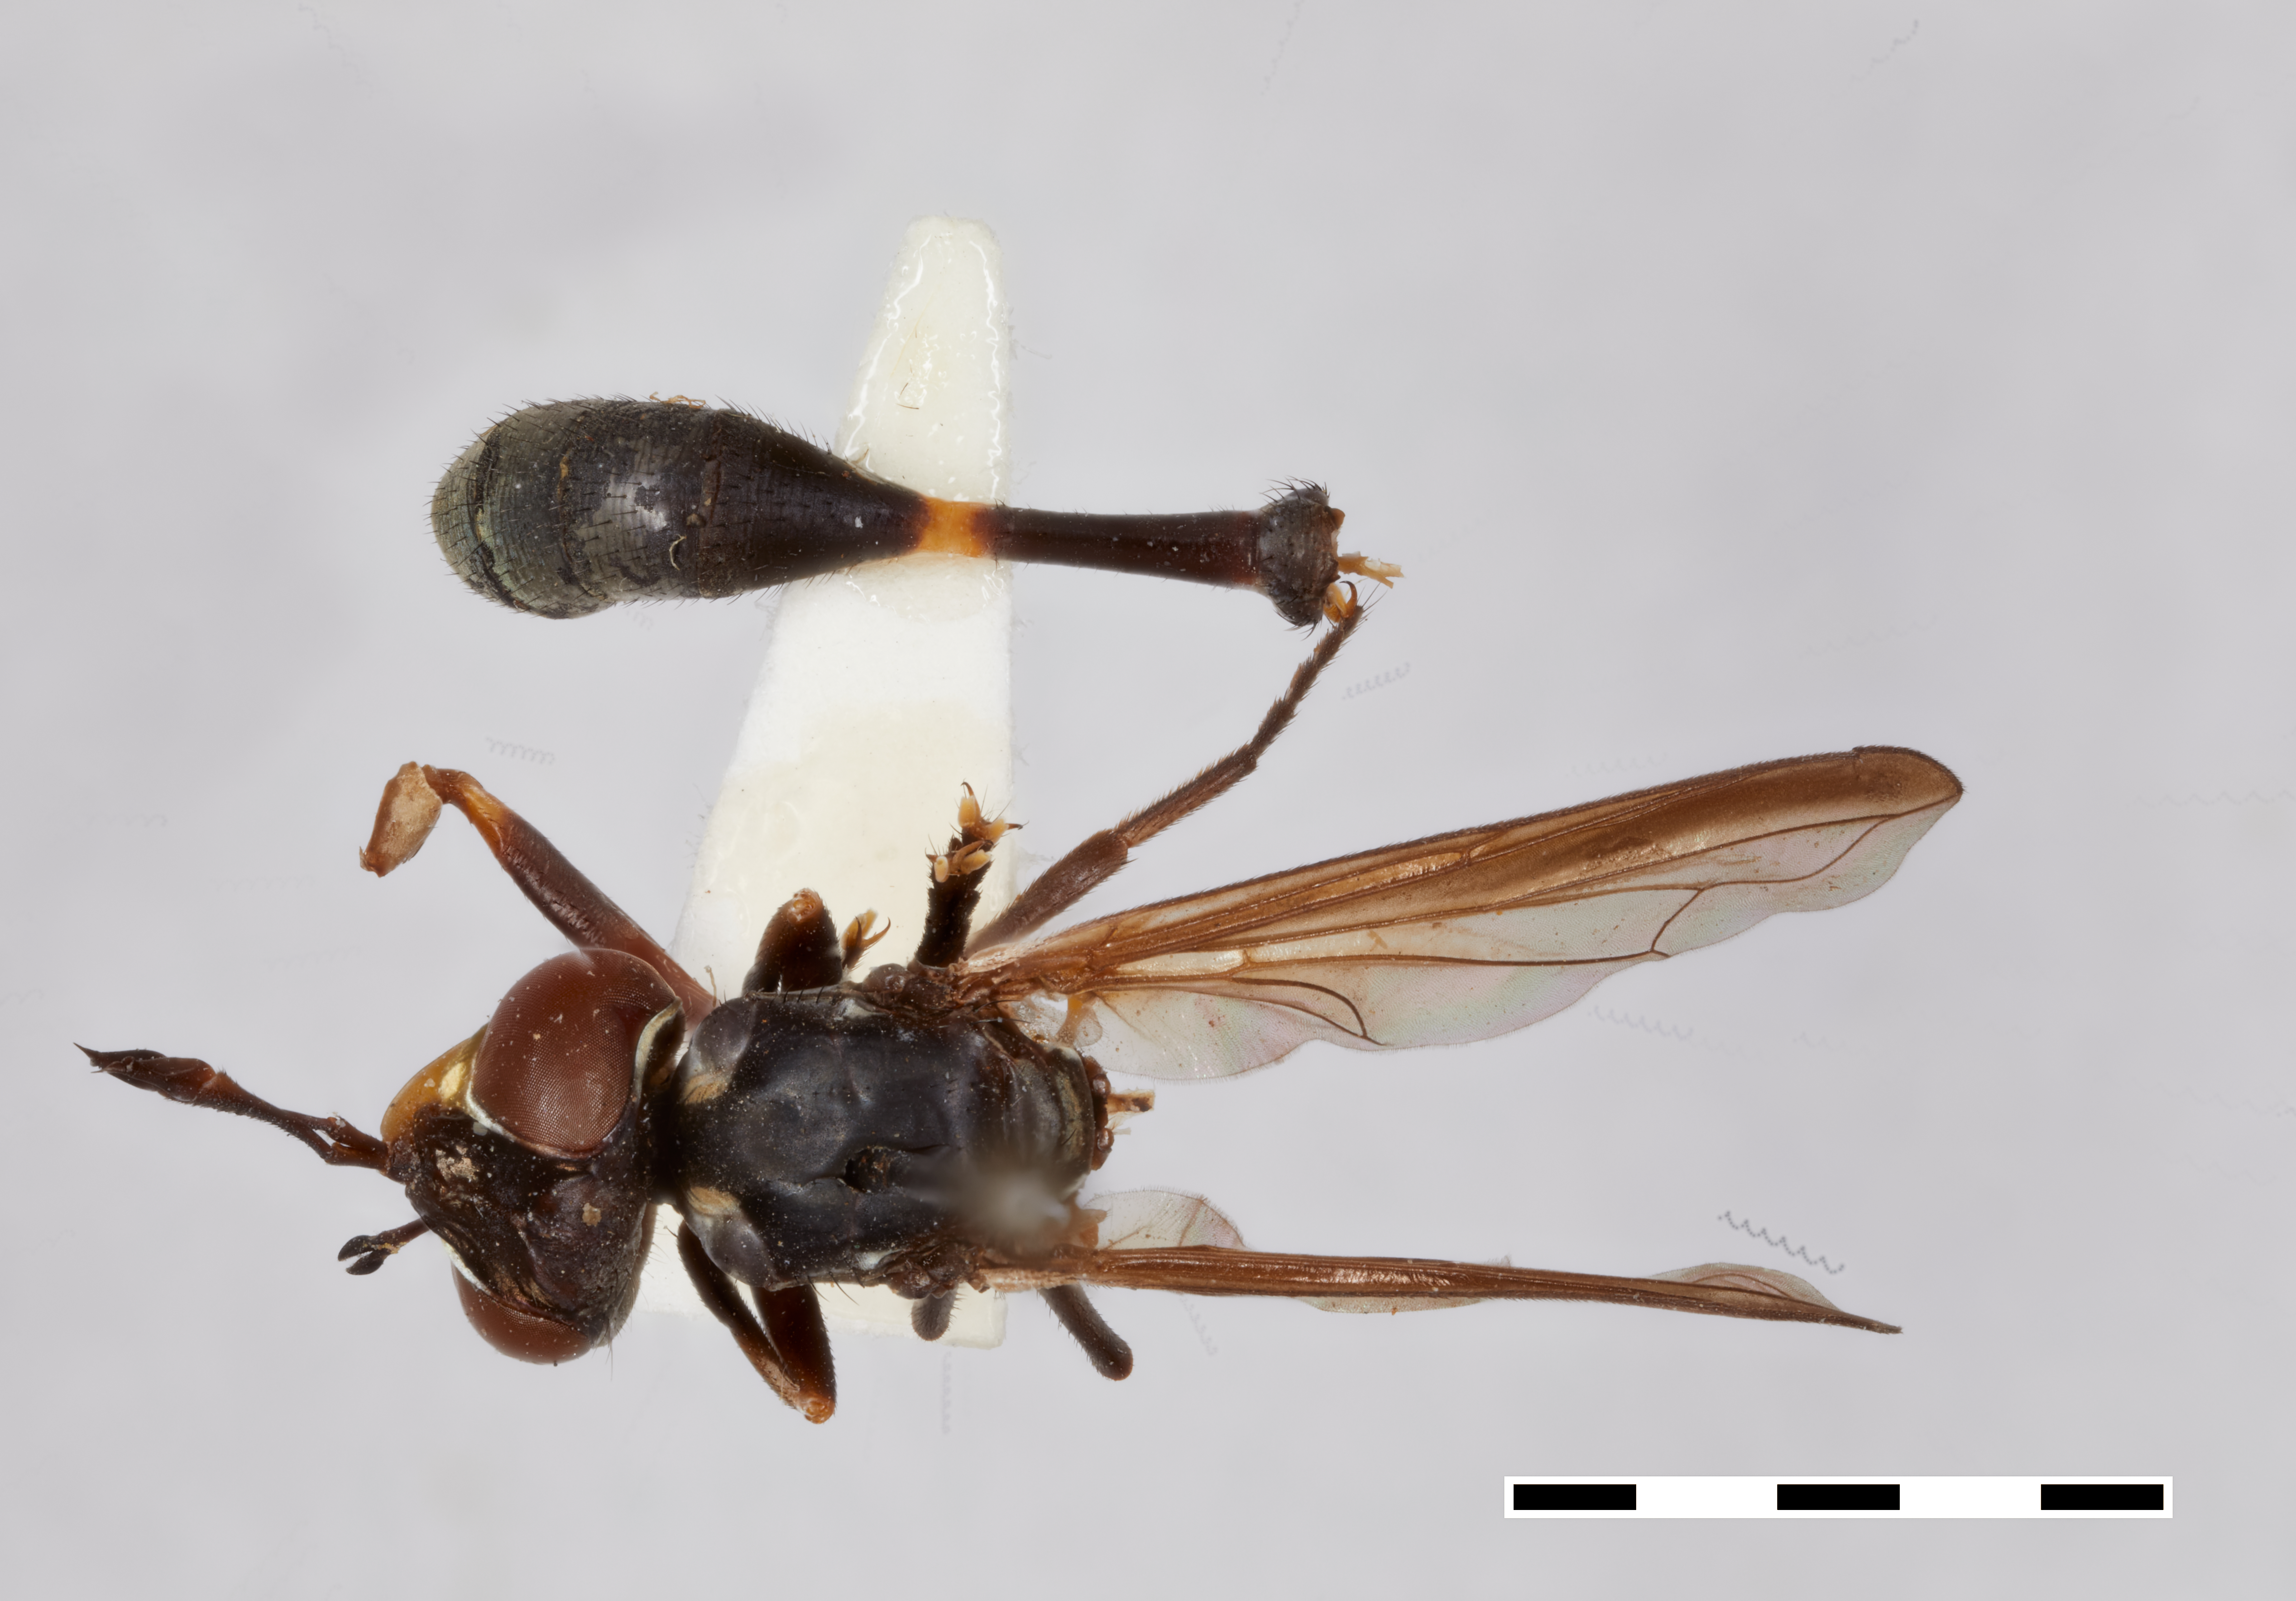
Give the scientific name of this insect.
Physoconops angustus (also Conops angustus)
